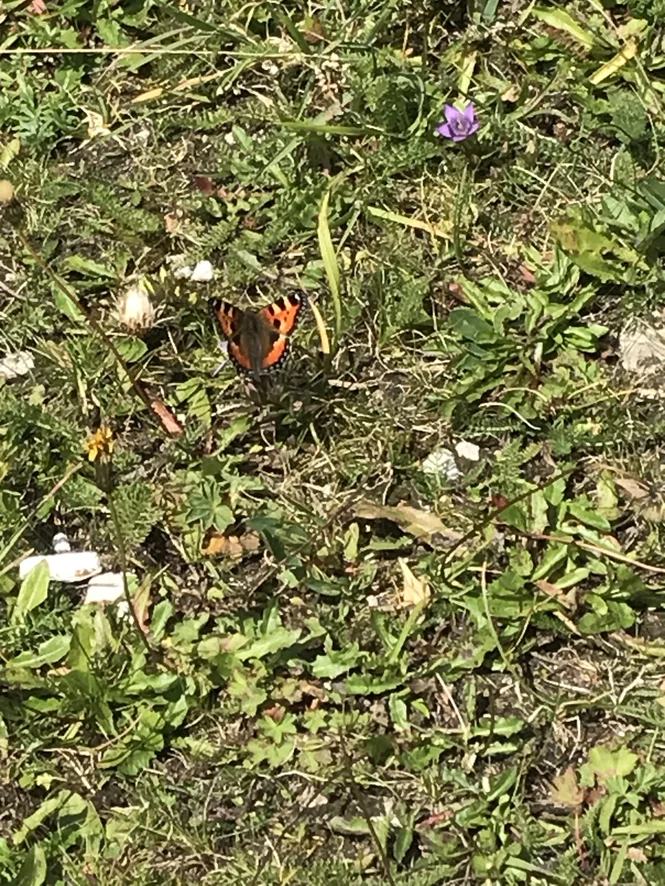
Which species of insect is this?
Aglais urticae
